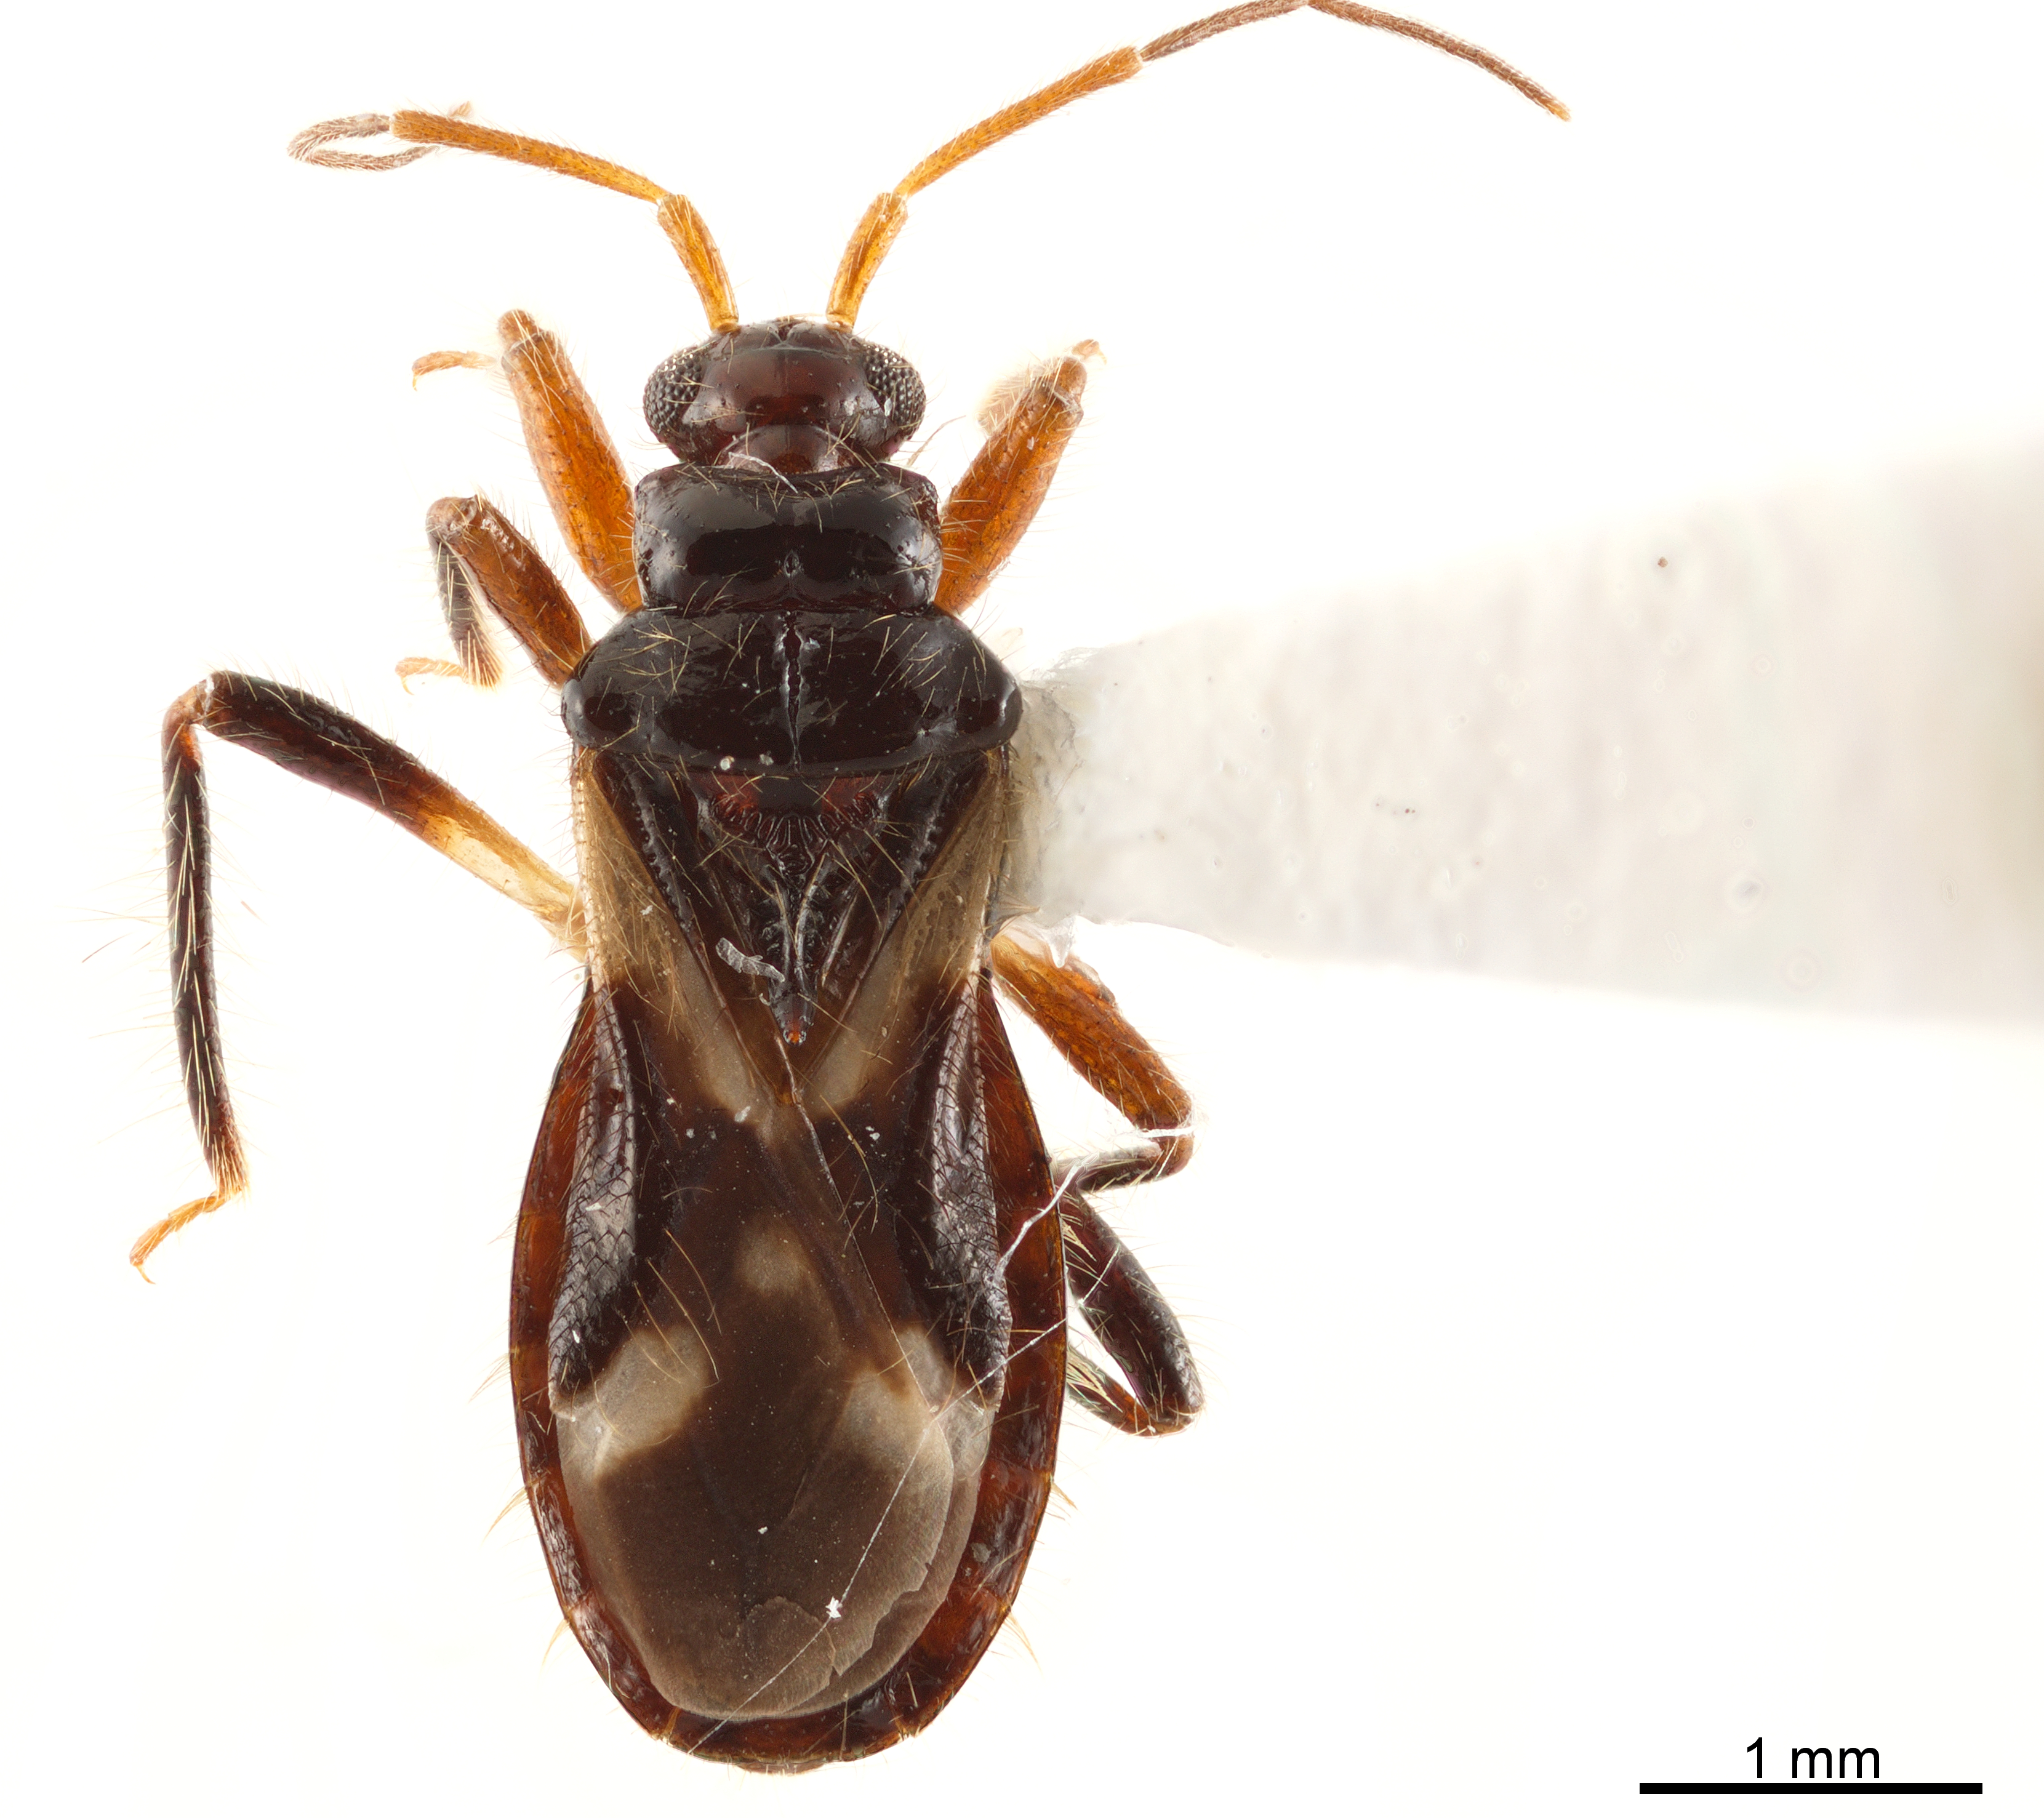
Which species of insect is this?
Chryxus micans
